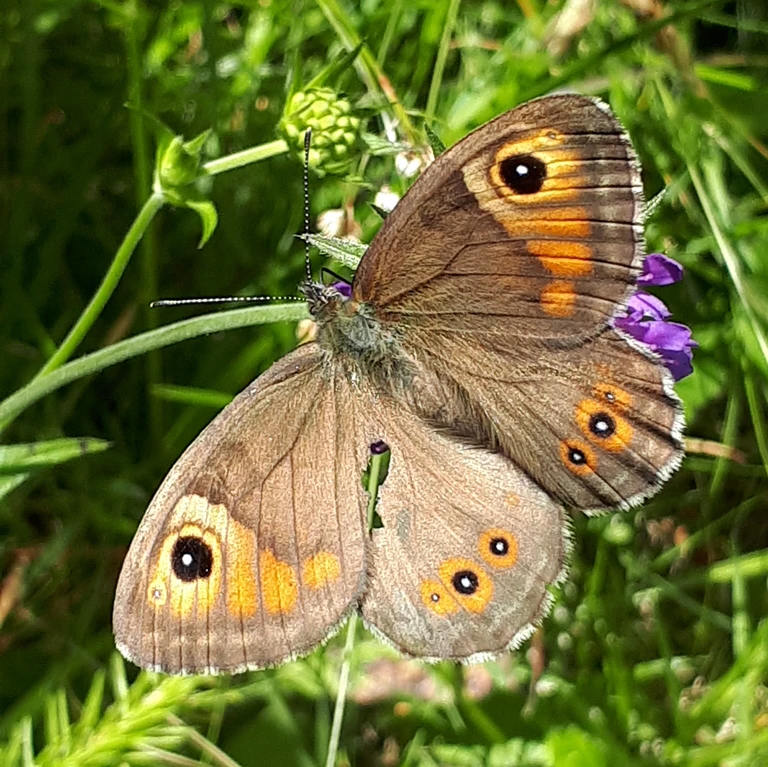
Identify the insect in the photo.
Lasiommata maera (also Pararge maera)
